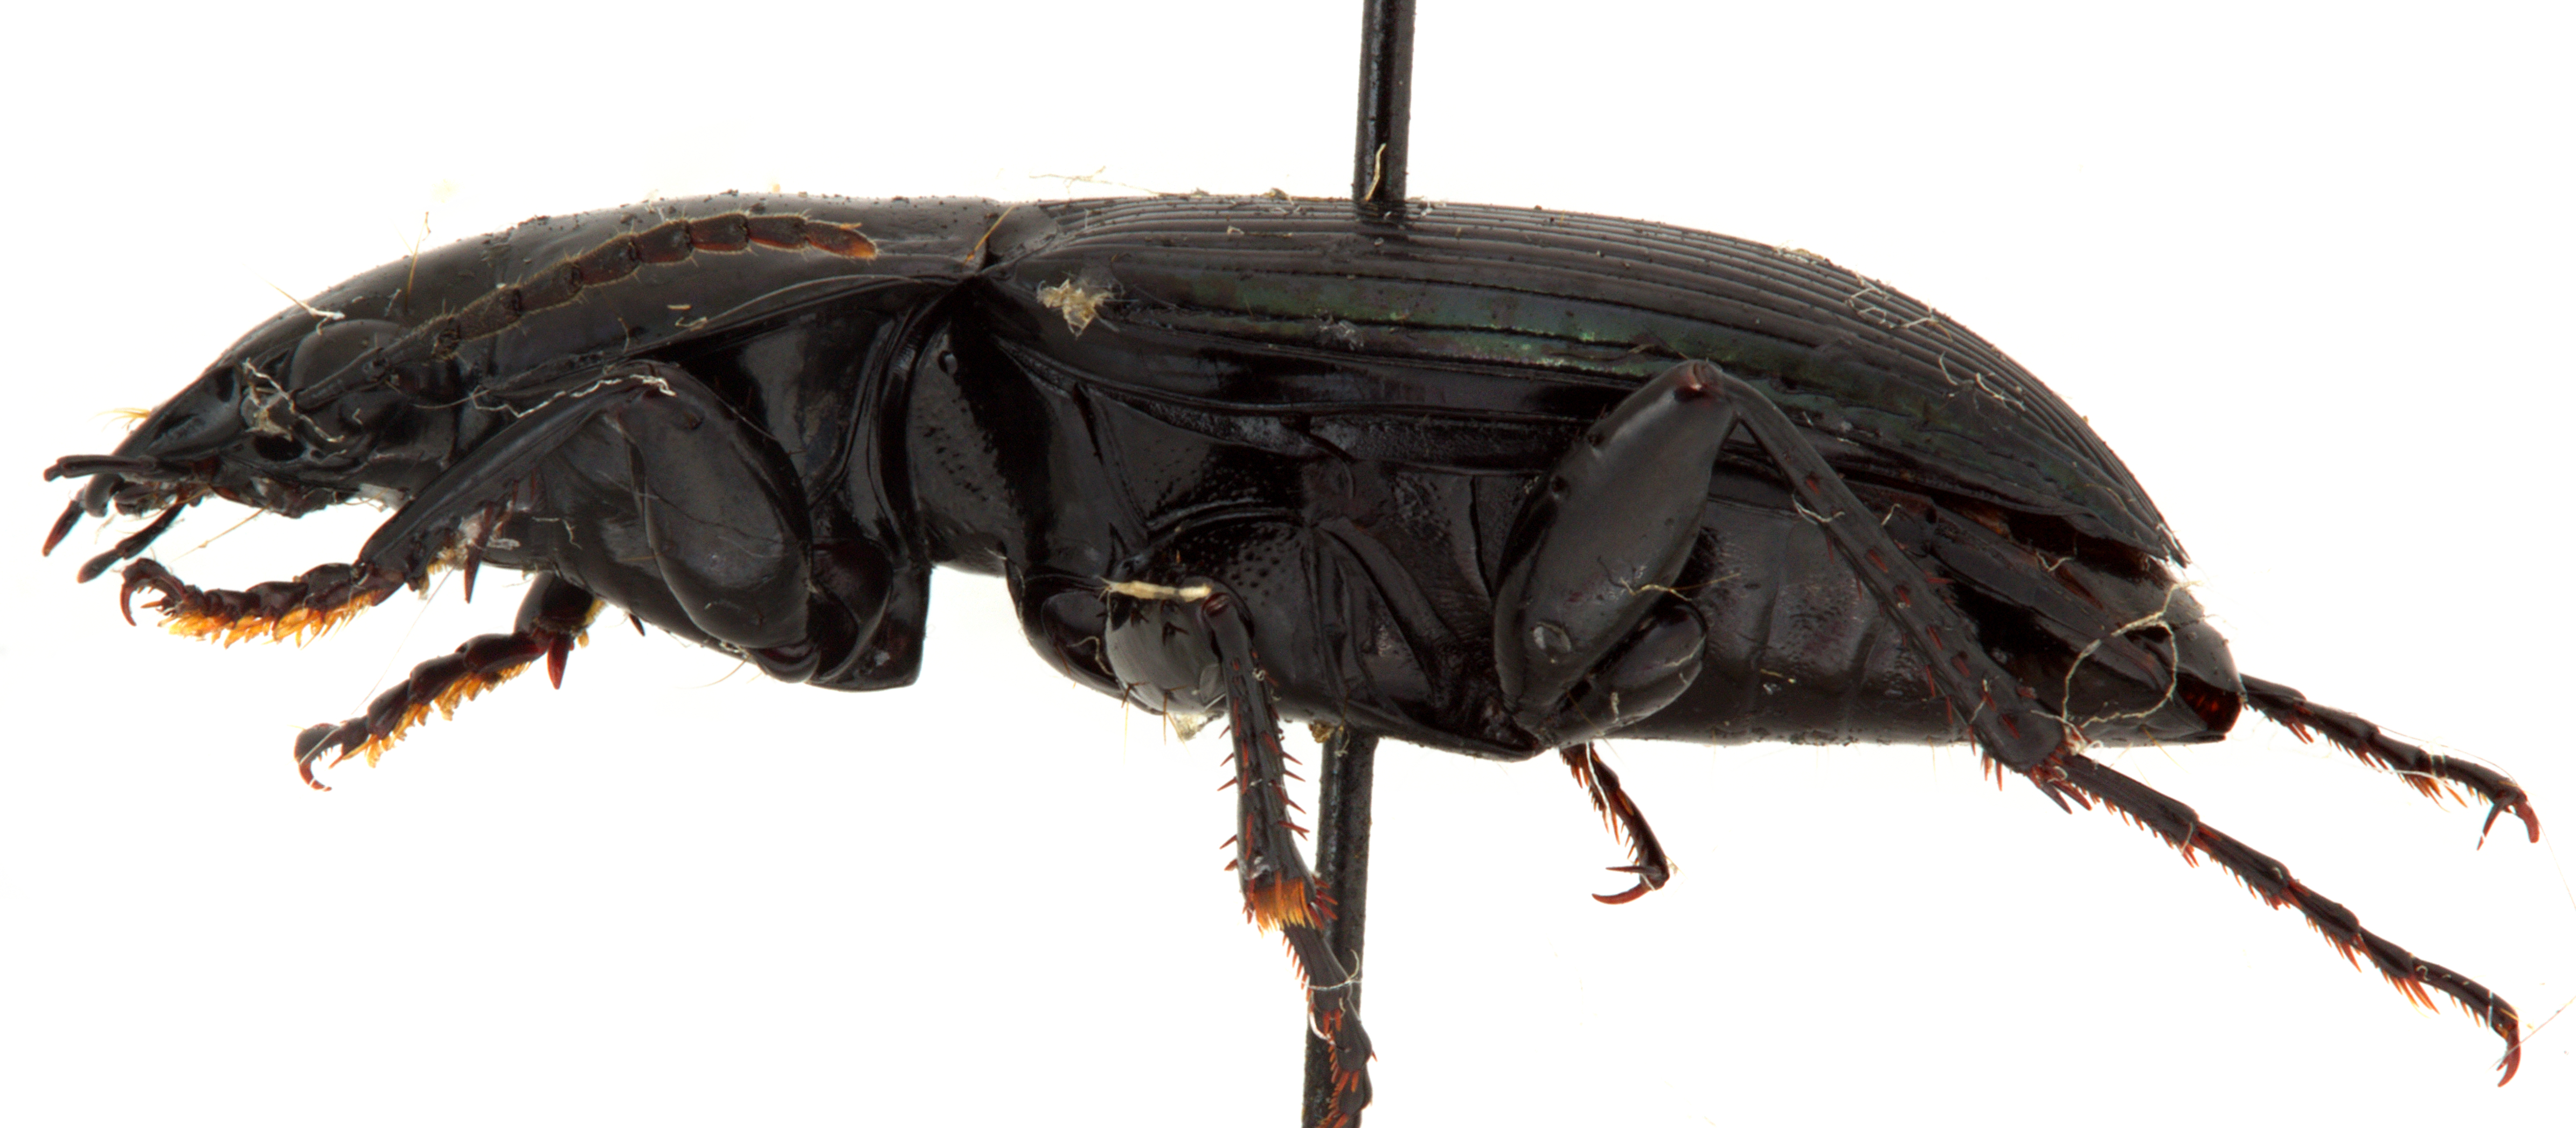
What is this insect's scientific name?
Poecilus gebleri
